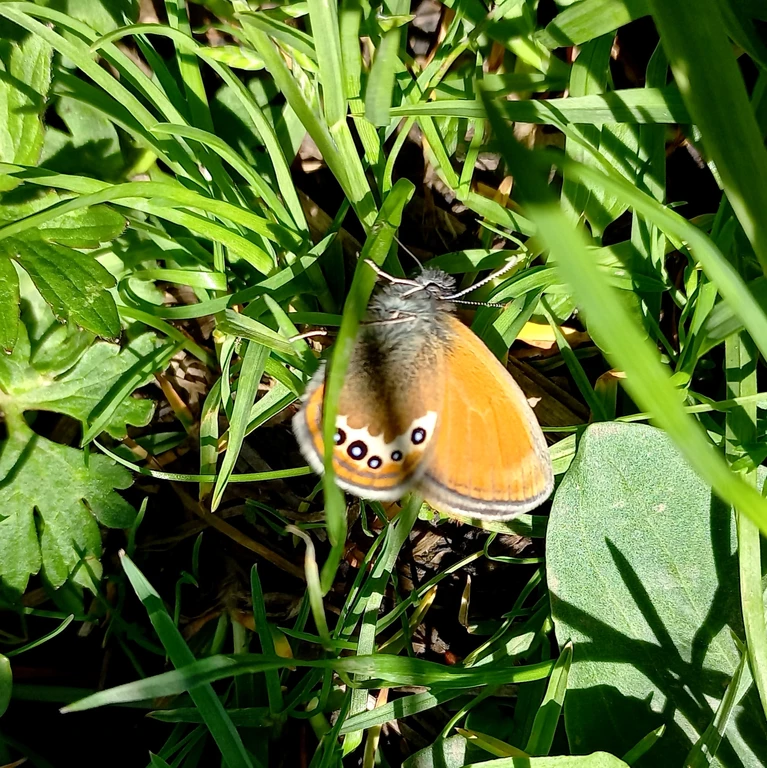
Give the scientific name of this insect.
Coenonympha gardetta
